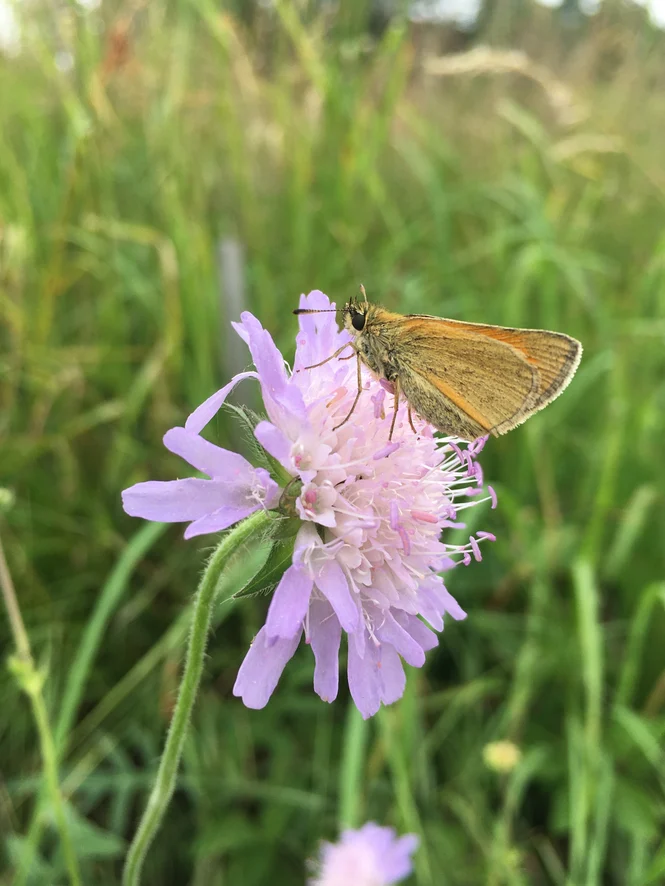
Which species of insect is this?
Thymelicus sylvestris
